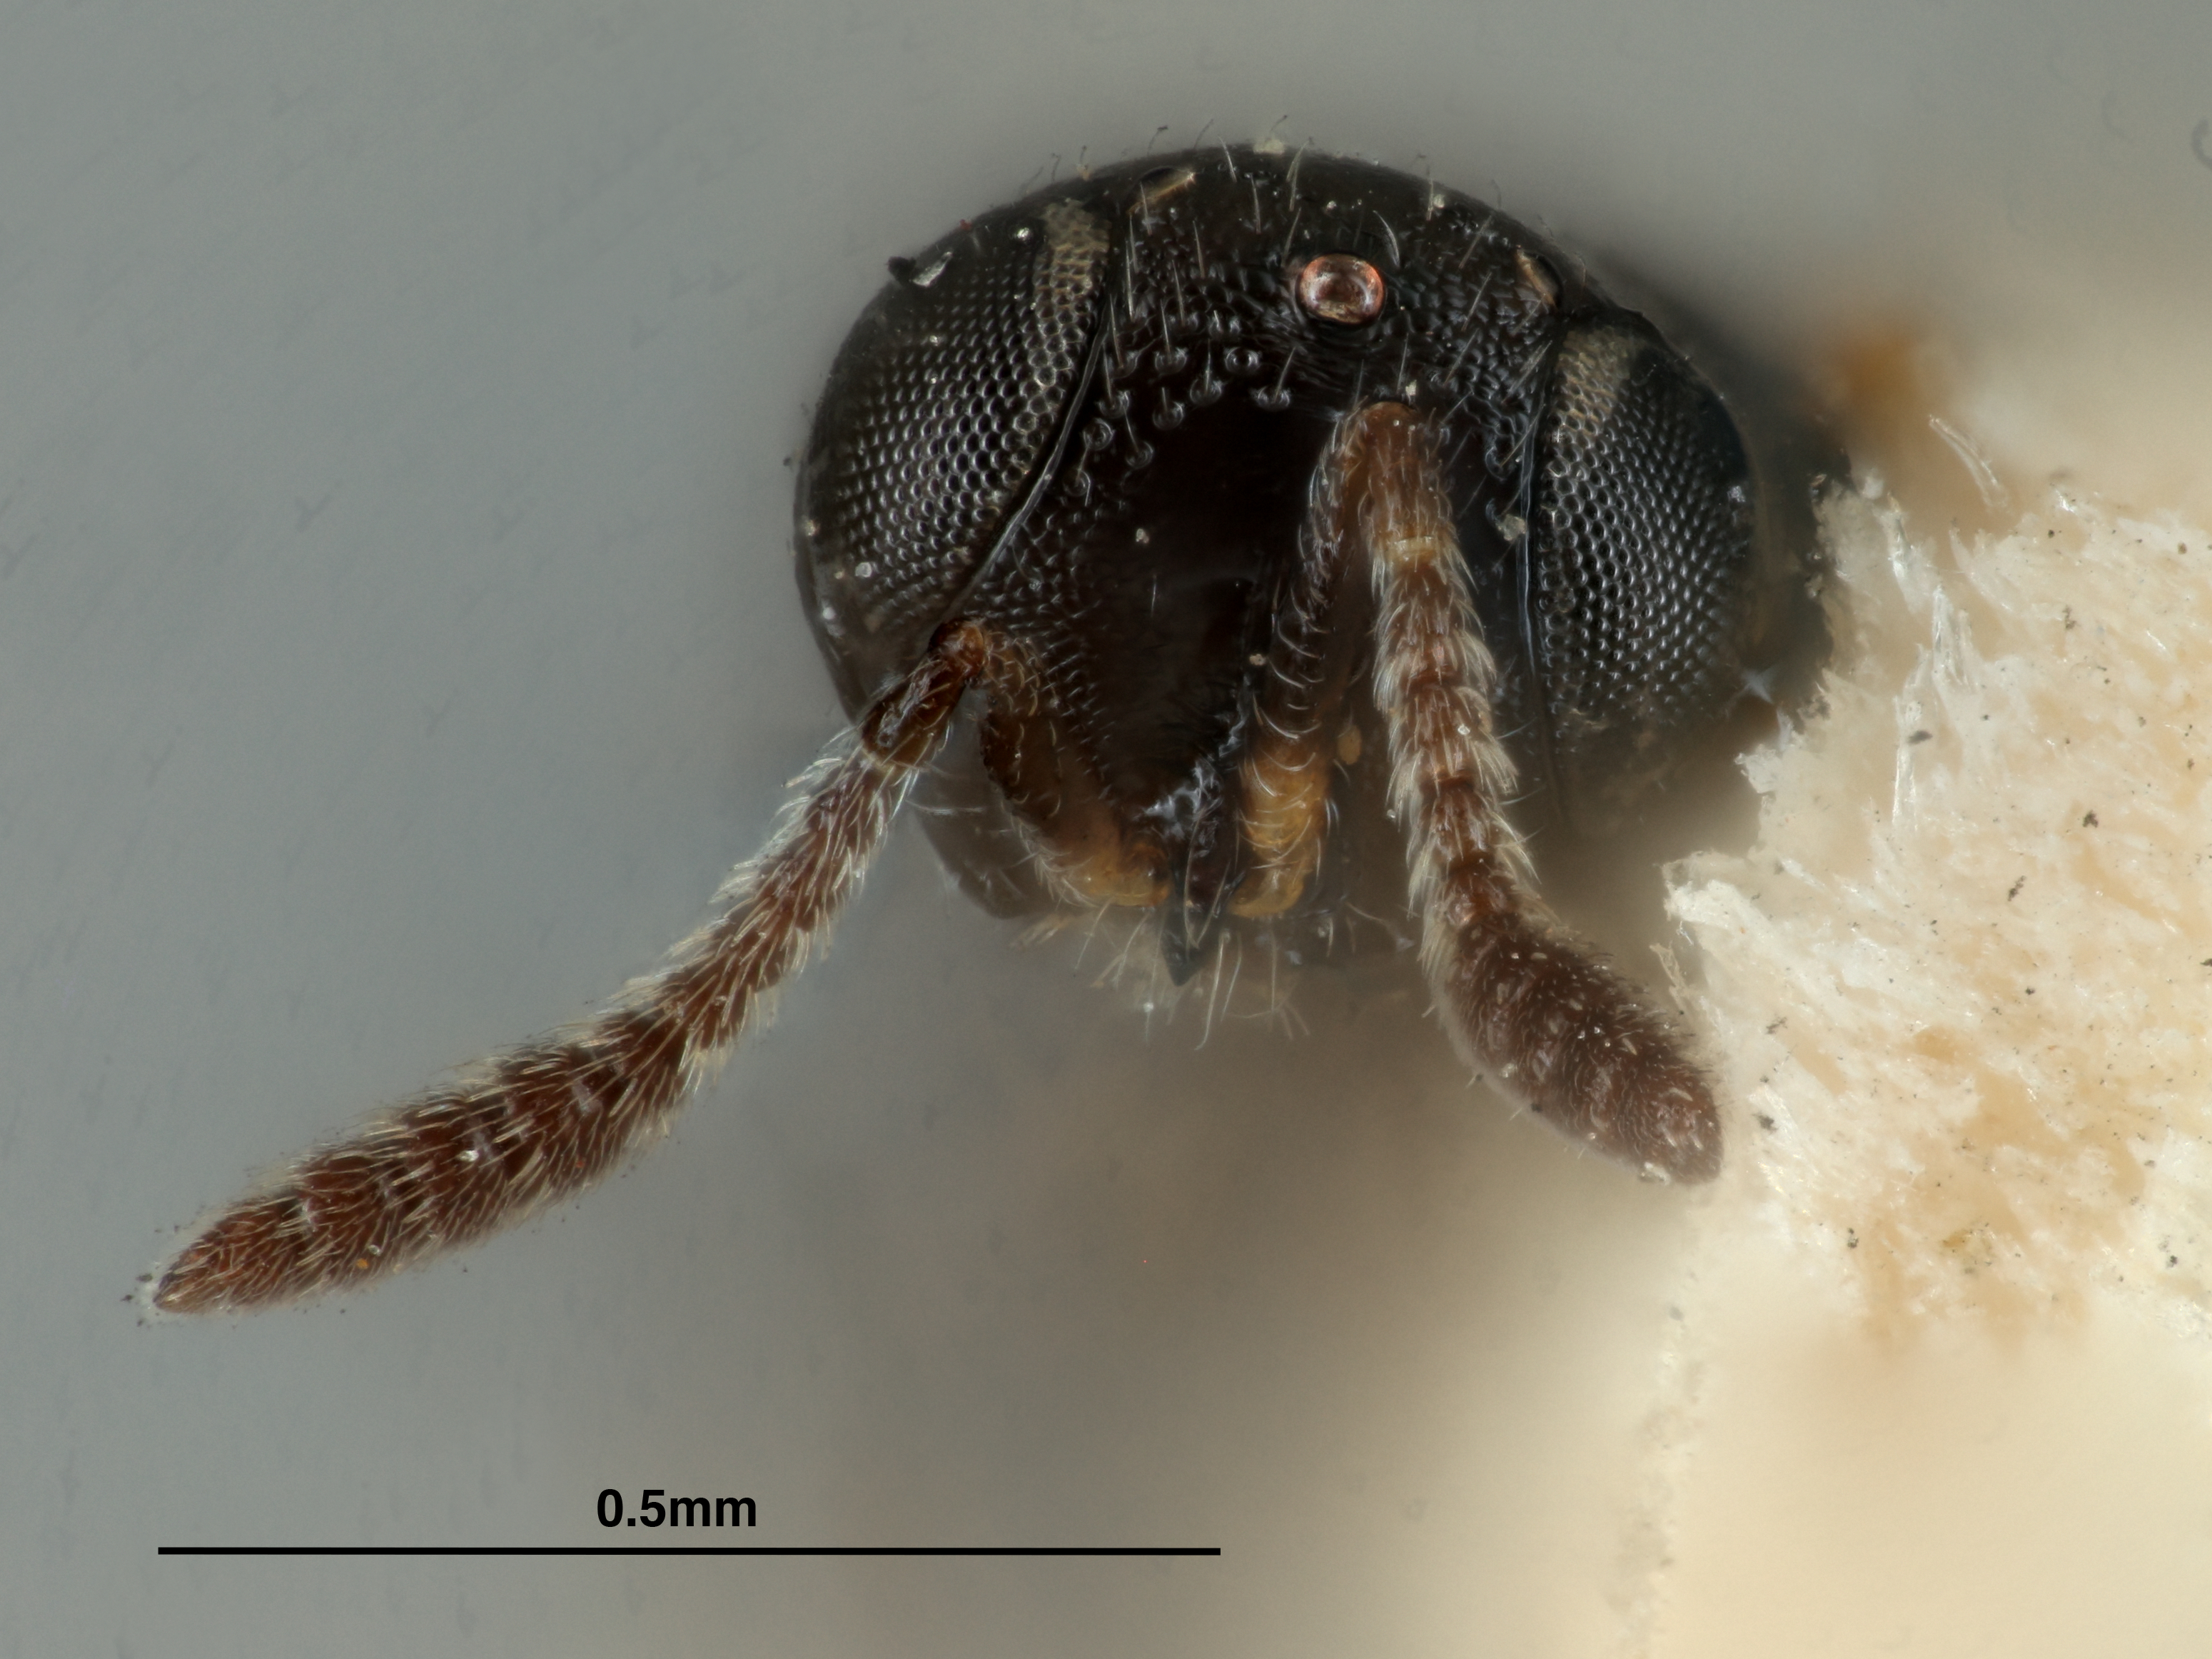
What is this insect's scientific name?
Telenomus phymatae
